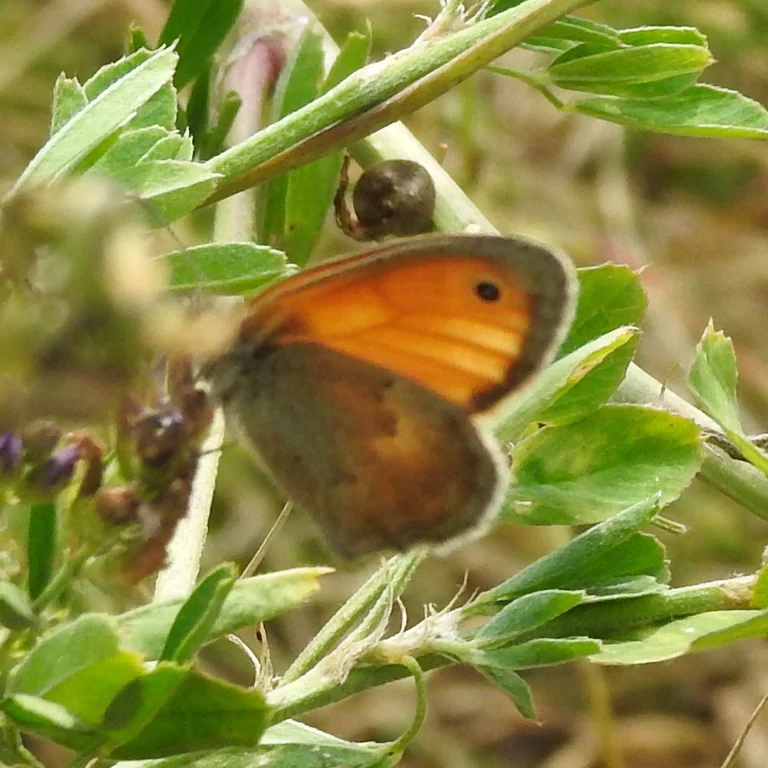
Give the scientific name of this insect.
Coenonympha pamphilus
